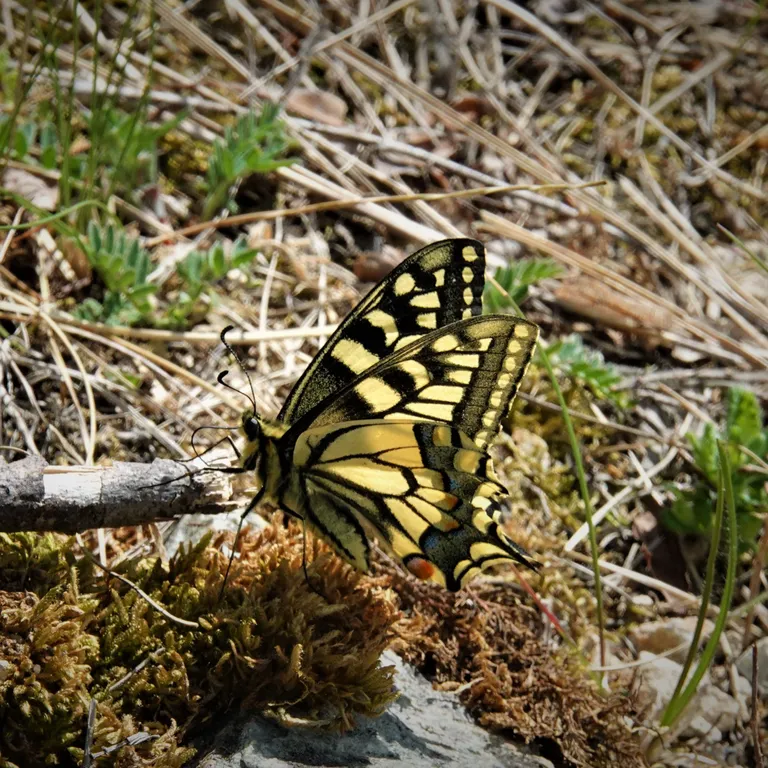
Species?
Papilio machaon
